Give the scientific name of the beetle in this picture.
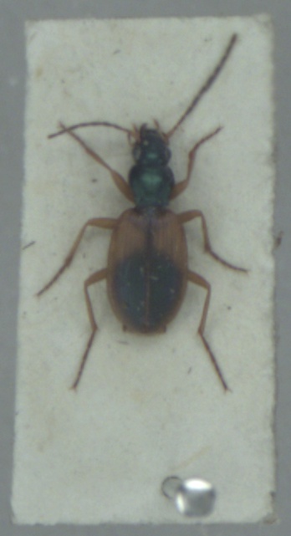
Anchomenus dorsalis
